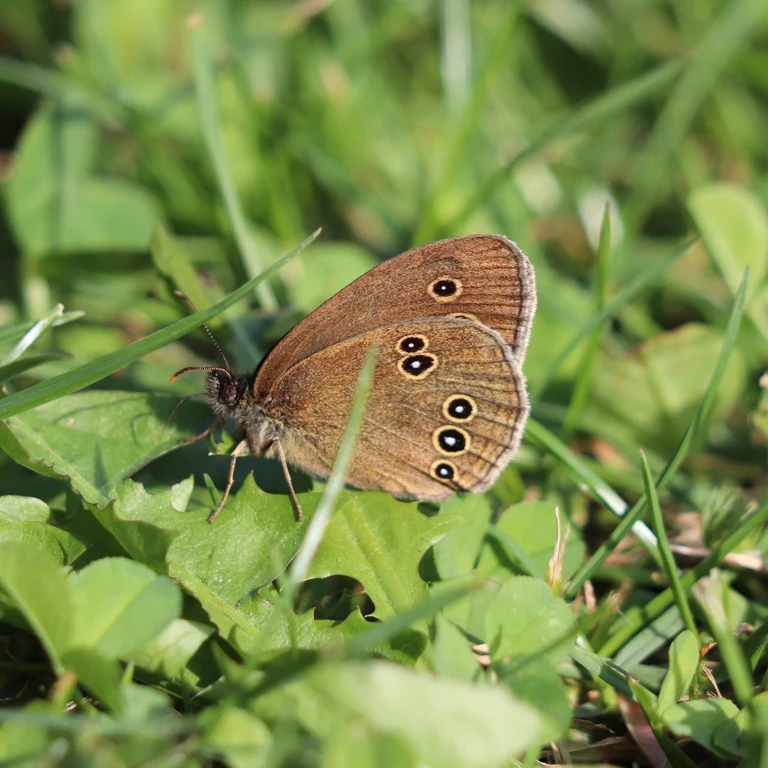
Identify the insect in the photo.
Aphantopus hyperantus
